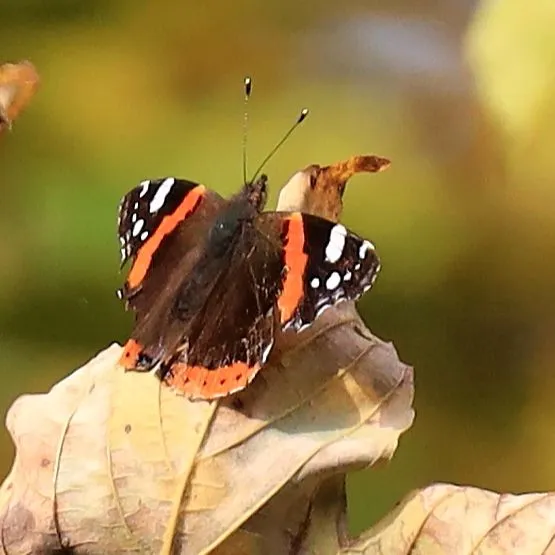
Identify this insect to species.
Vanessa atalanta
